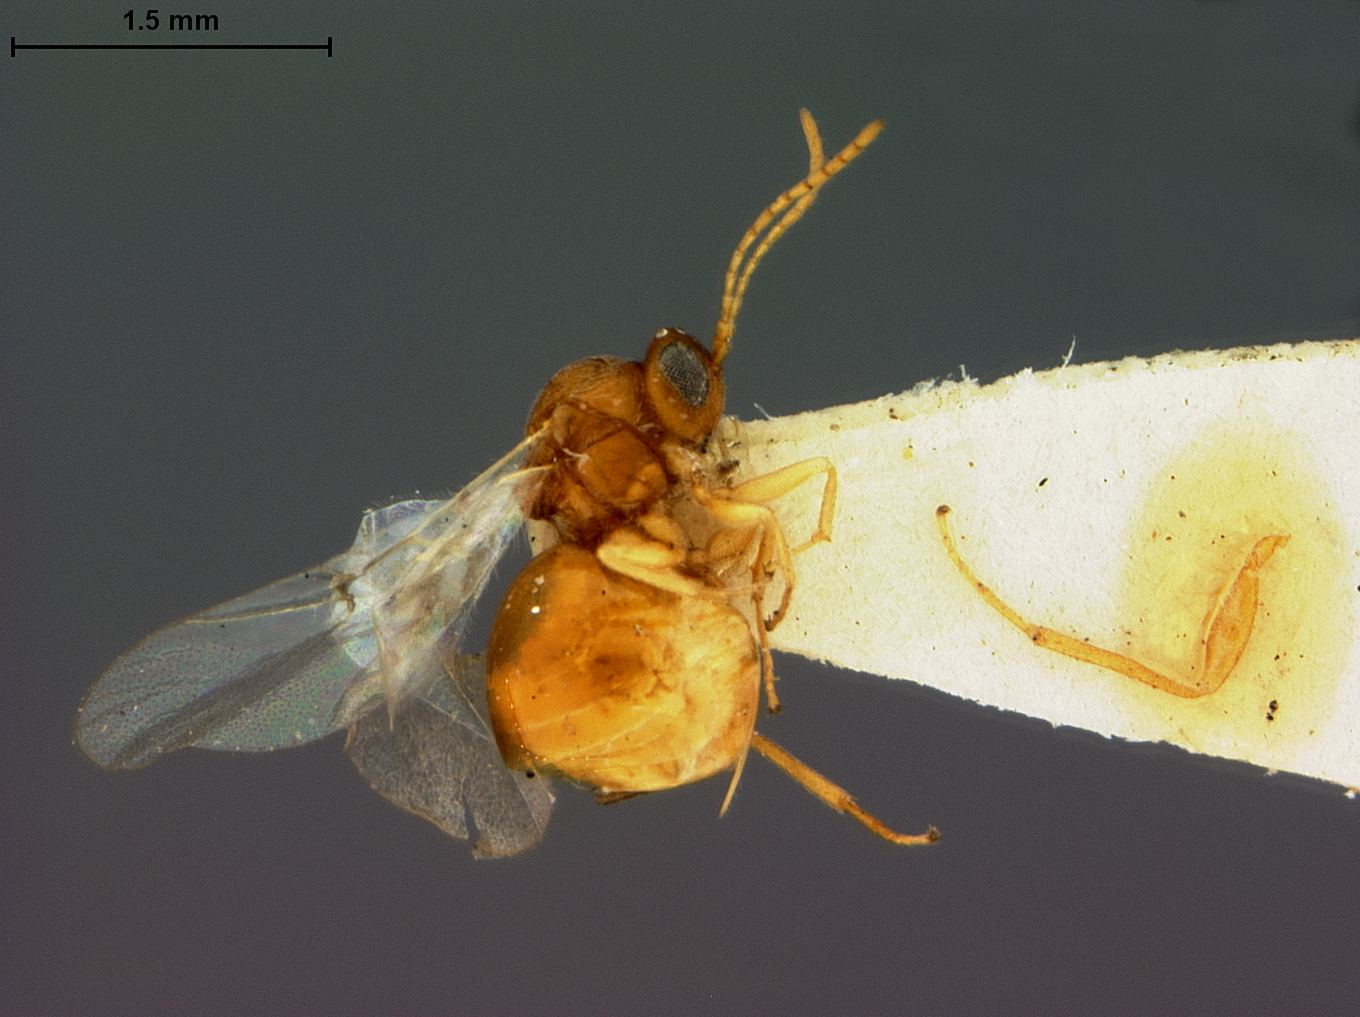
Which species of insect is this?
Andricus multicostatus
